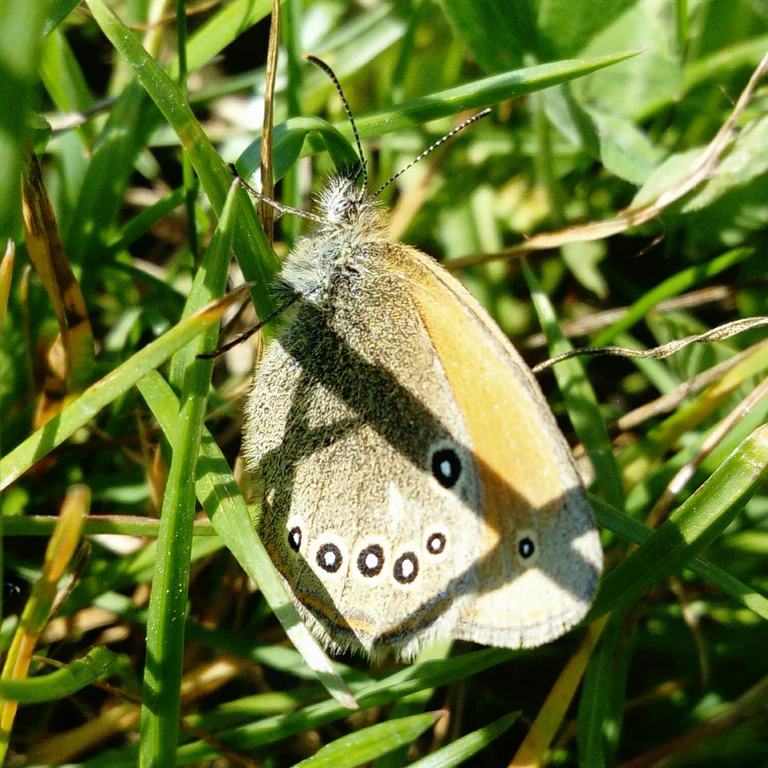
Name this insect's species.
Coenonympha glycerion (also Coenonympha iphis)
